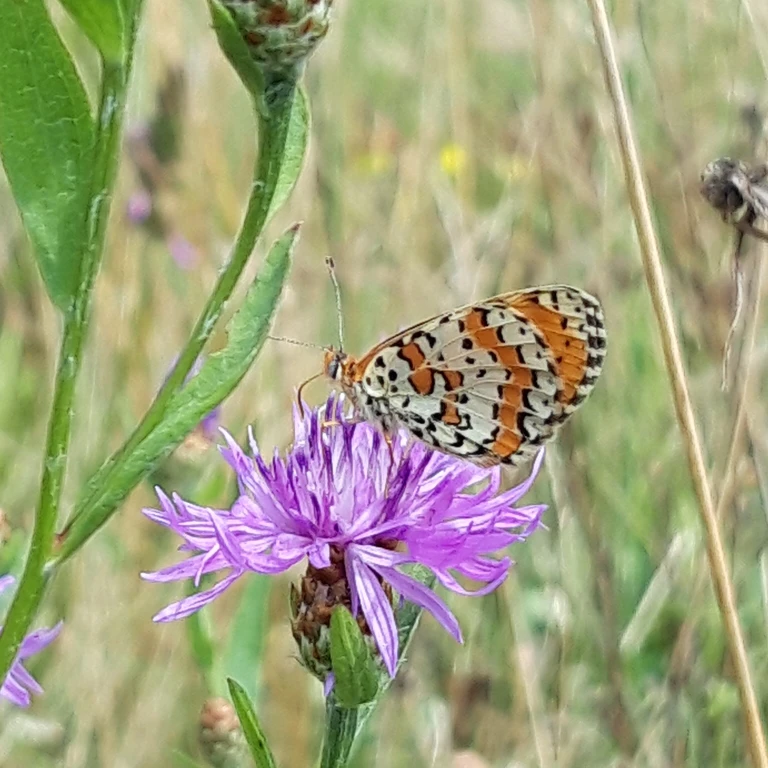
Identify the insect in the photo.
Melitaea didyma
